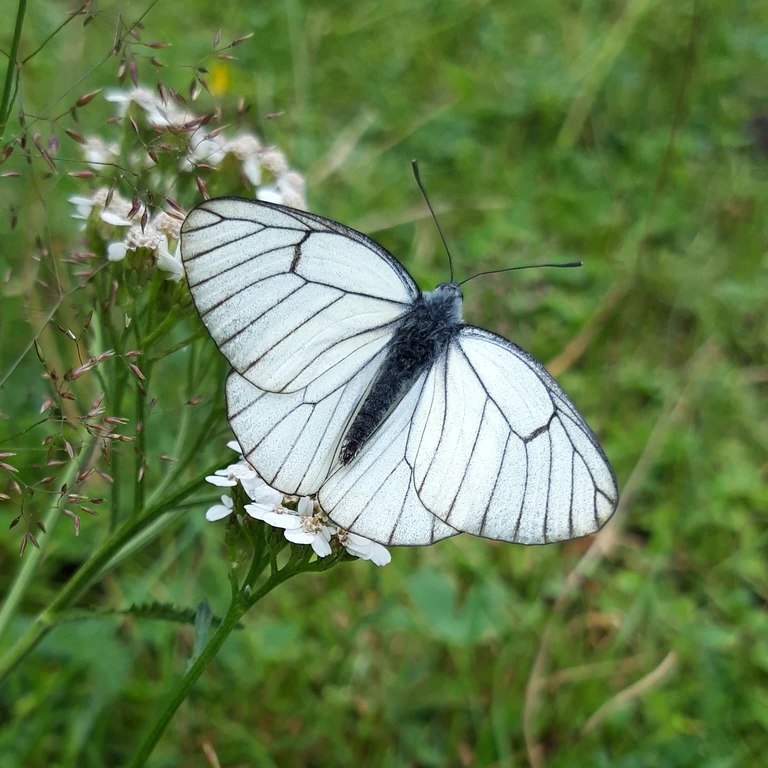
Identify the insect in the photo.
Aporia crataegi
